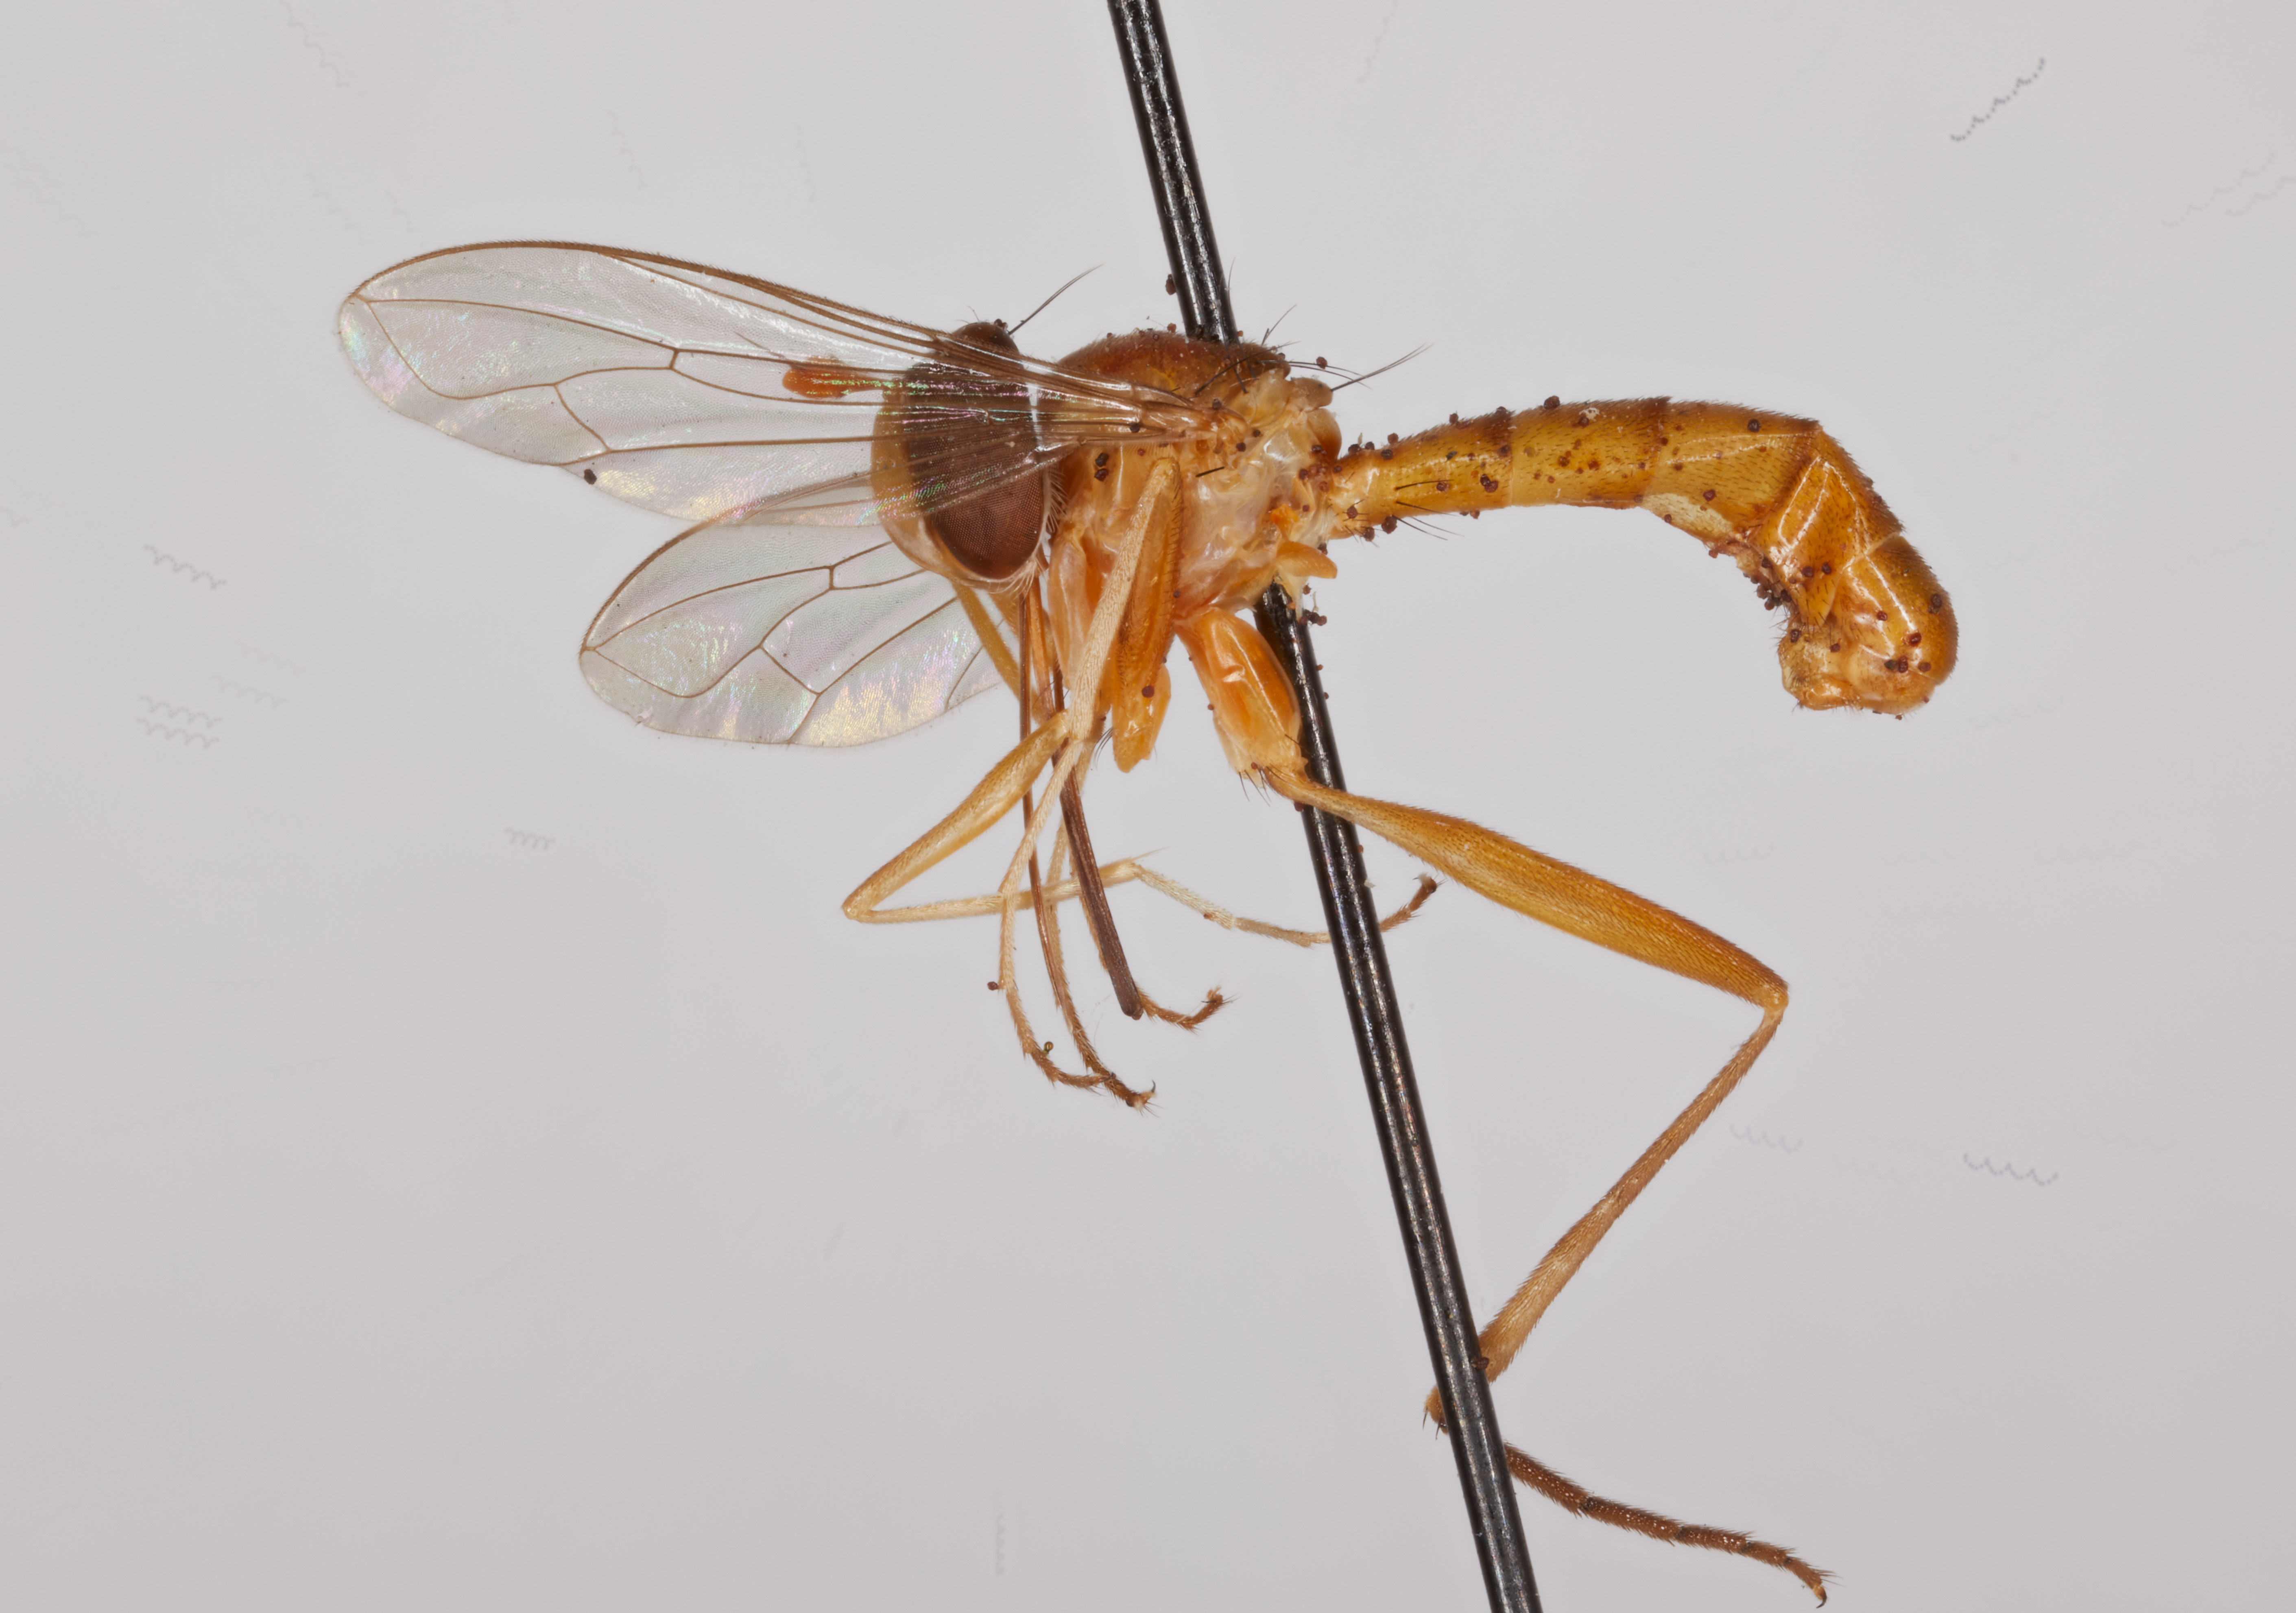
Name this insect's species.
Stylogaster frontalis
